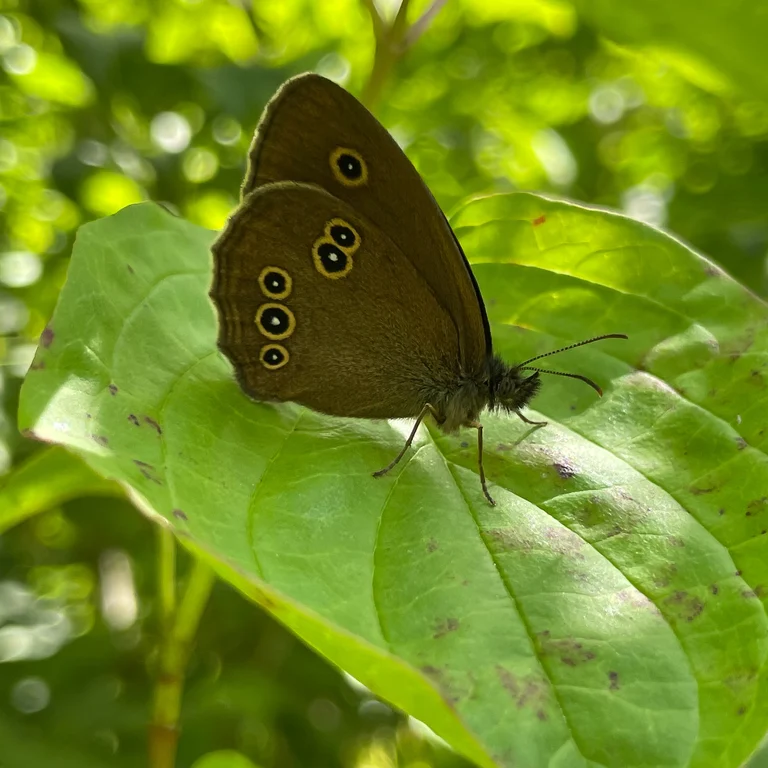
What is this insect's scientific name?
Aphantopus hyperantus
